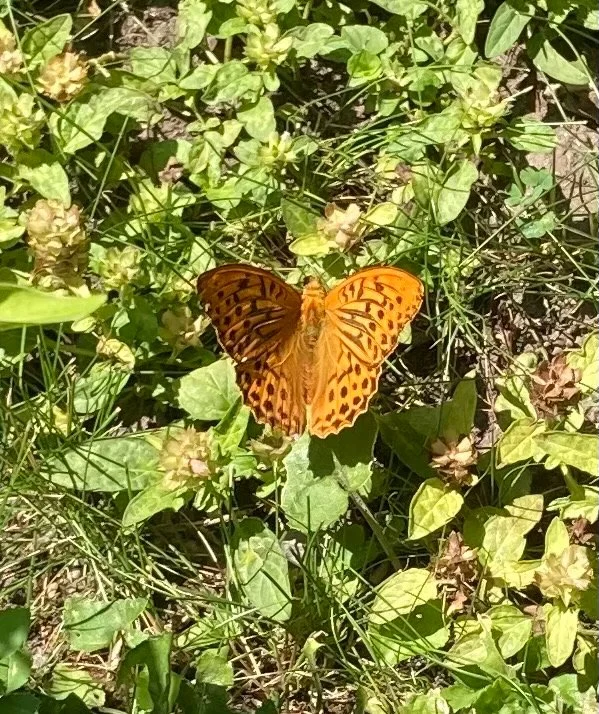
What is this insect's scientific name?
Argynnis paphia
